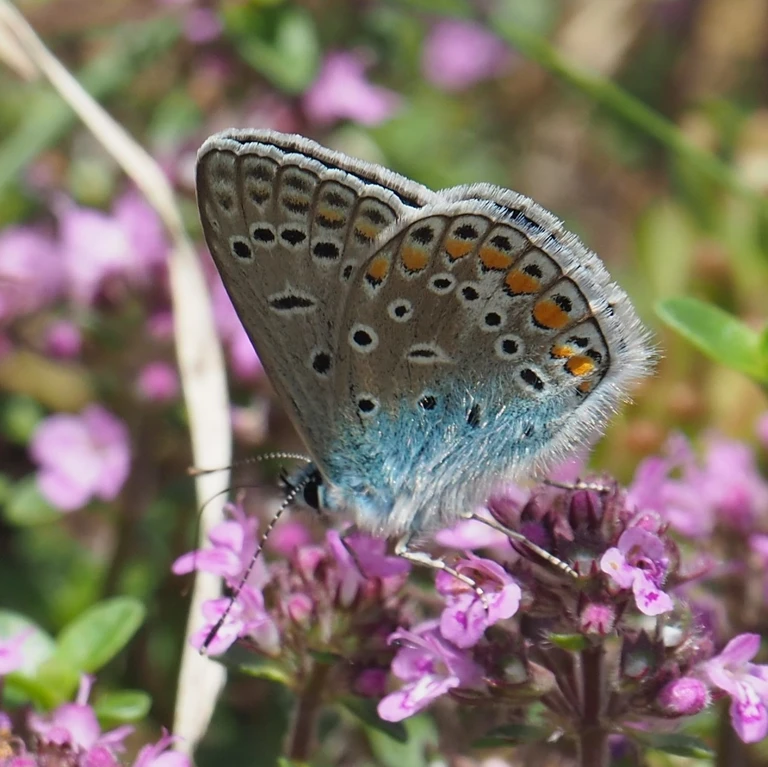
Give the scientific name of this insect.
Polyommatus icarus
